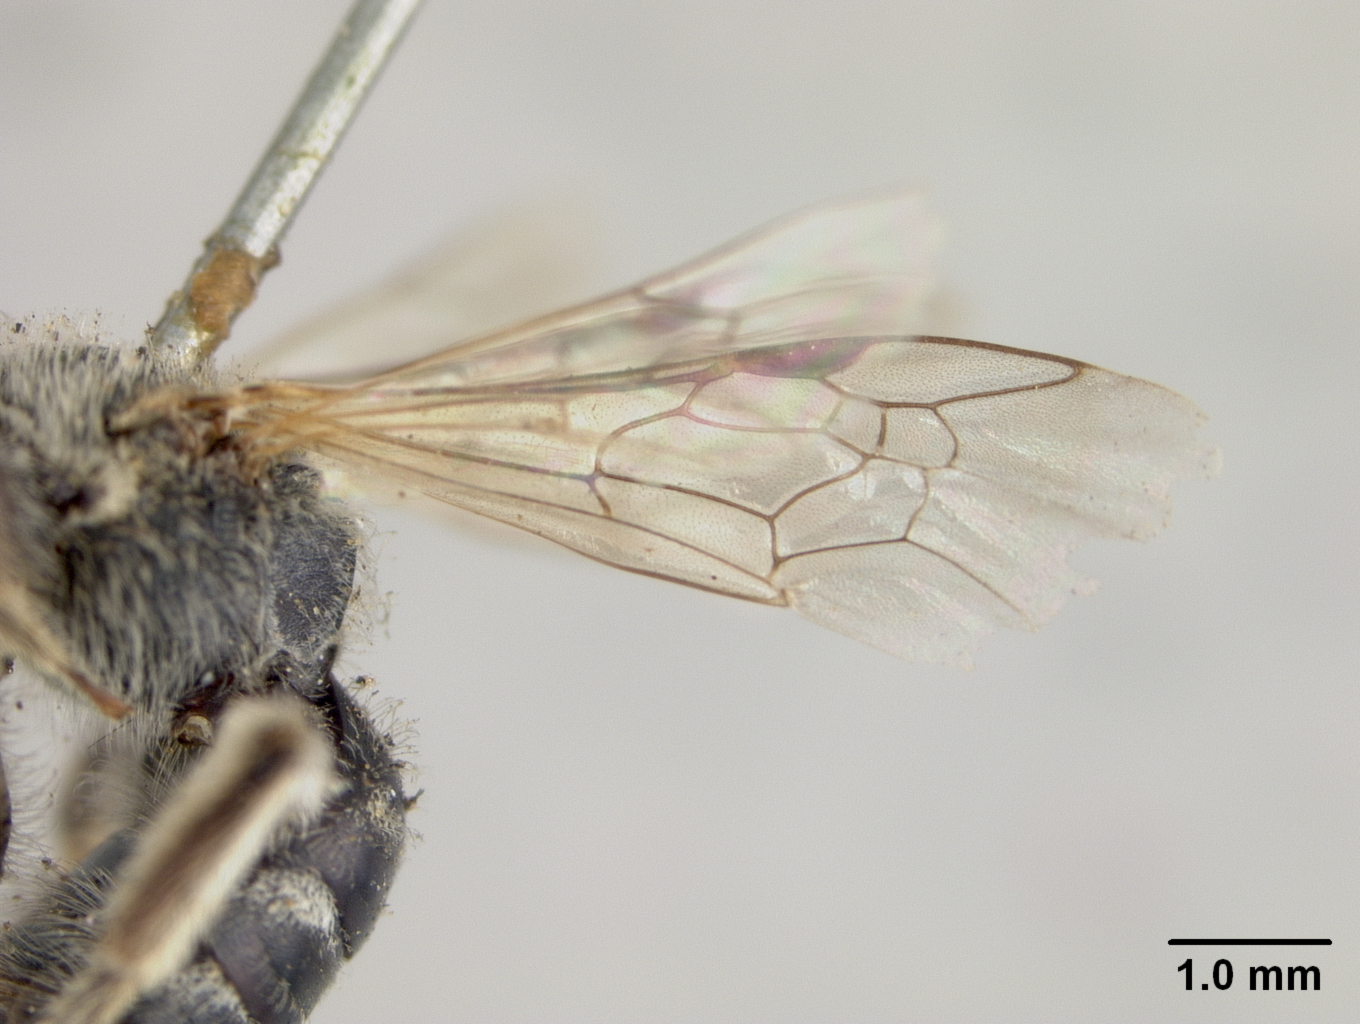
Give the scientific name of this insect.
Halictus olympiae
